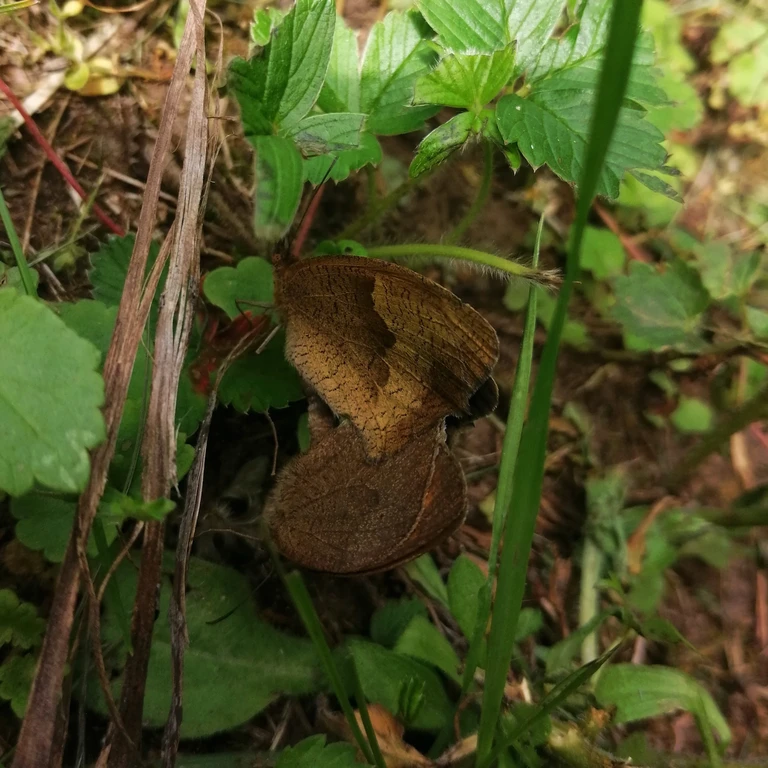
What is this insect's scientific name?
Maniola jurtina
